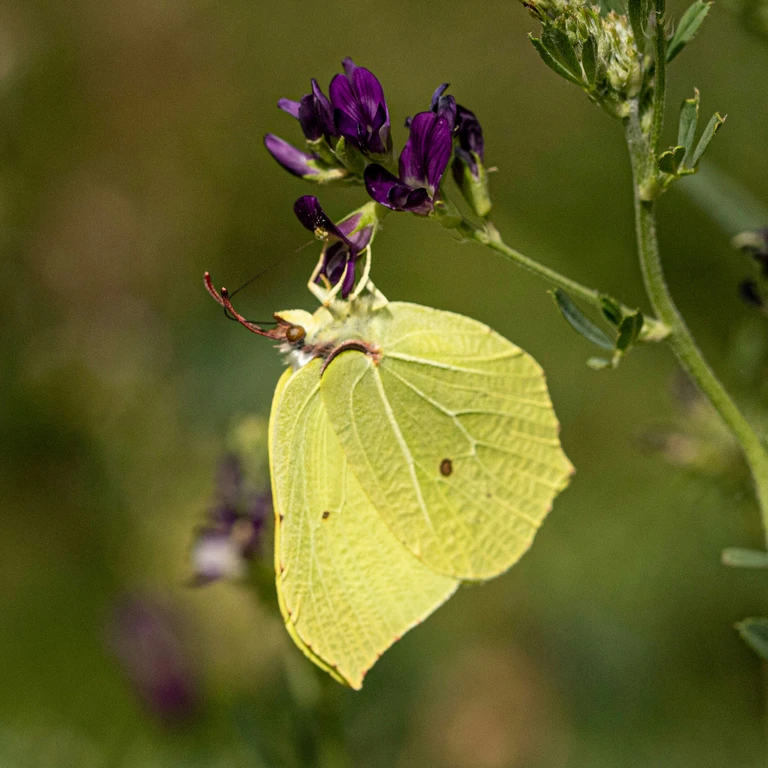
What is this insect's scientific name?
Gonepteryx rhamni
